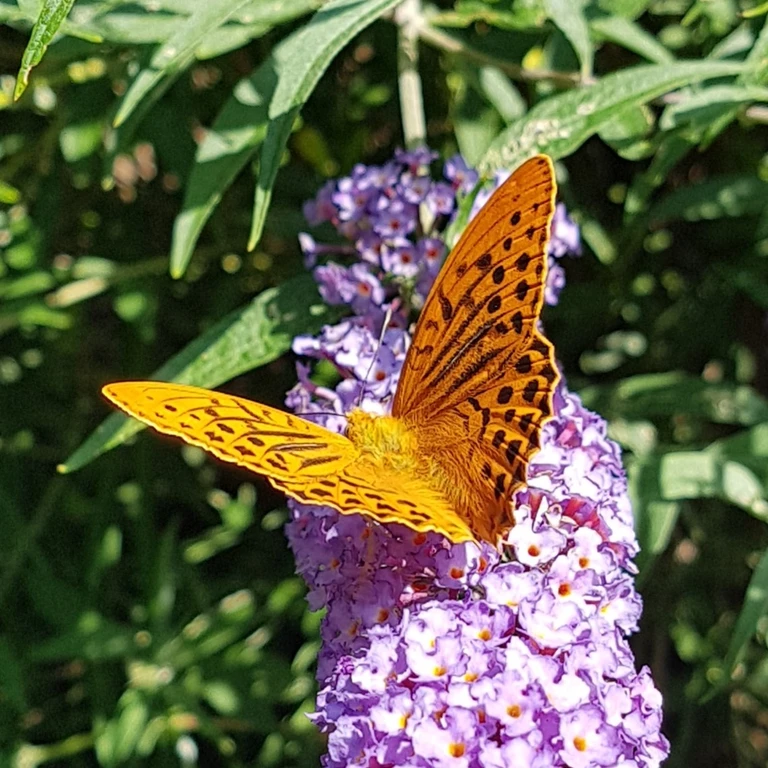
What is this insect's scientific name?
Argynnis paphia
